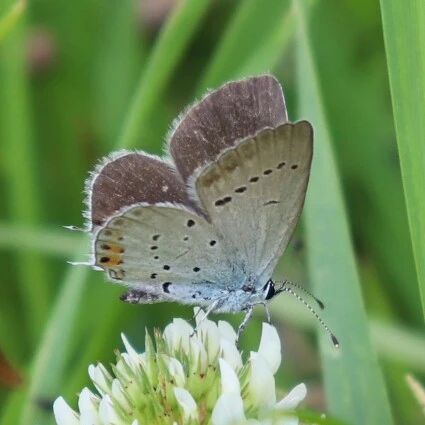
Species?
Cupido argiades (also Elkalyce argiades)
